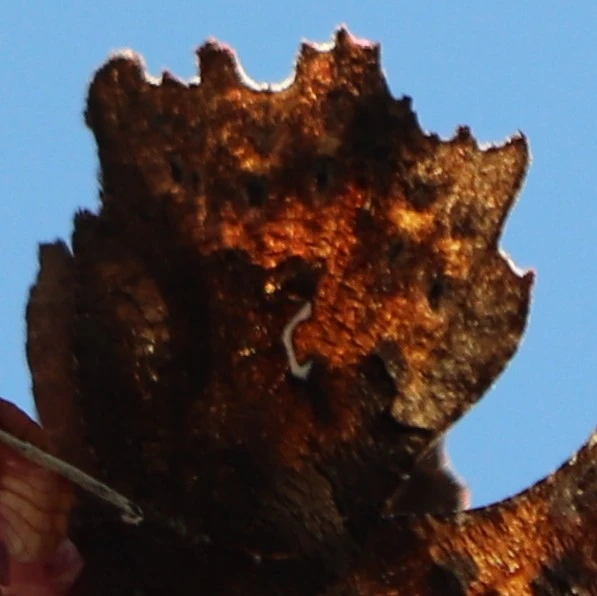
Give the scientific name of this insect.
Polygonia c-album
